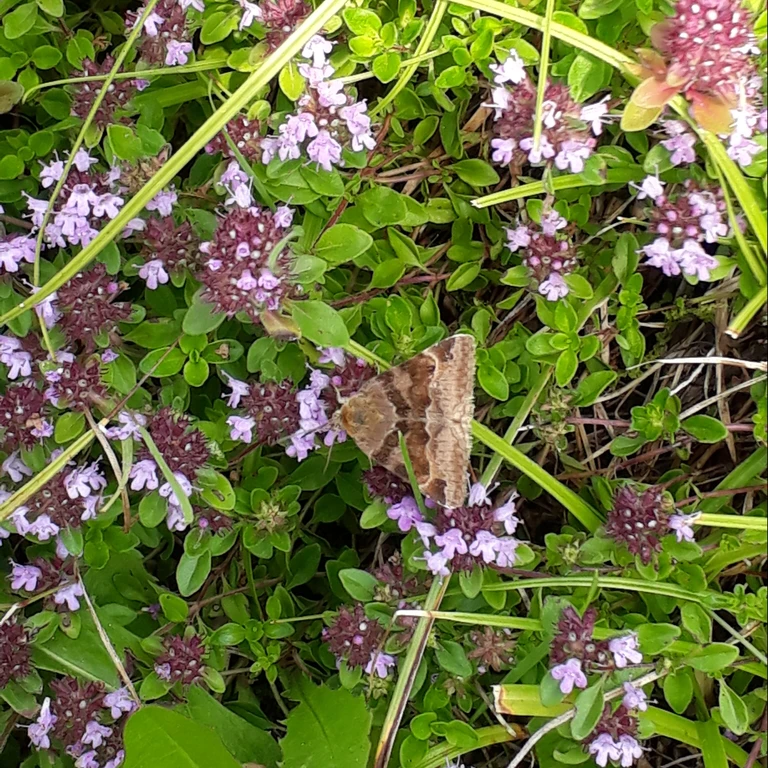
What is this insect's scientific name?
Euclidia glyphica
